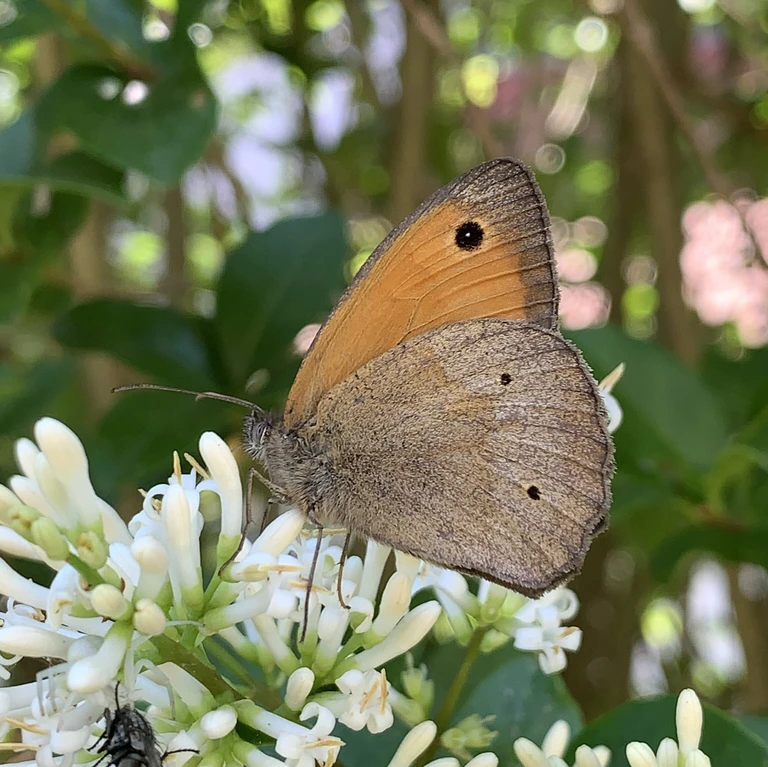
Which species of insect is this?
Maniola jurtina
